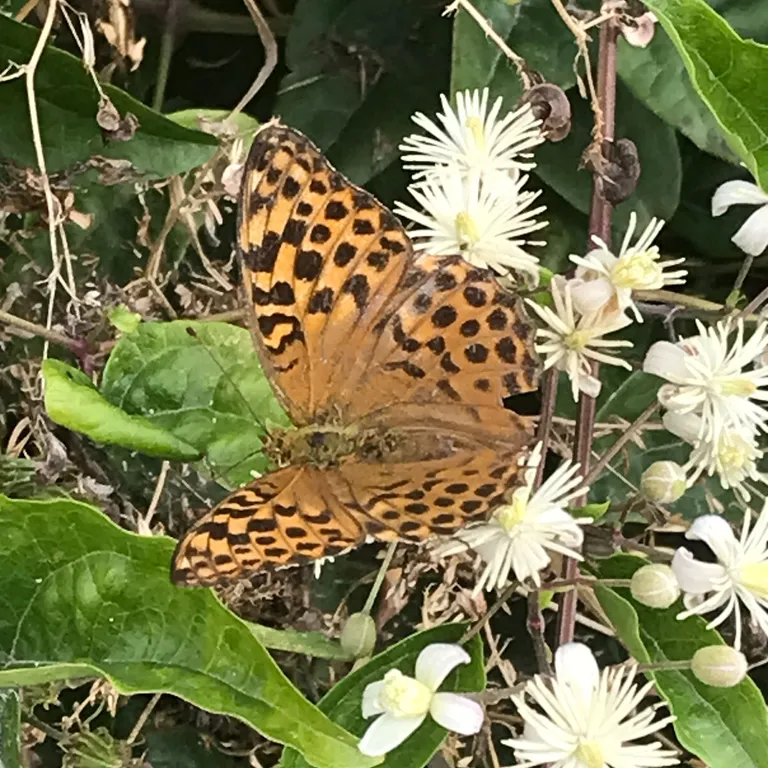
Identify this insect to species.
Argynnis paphia
